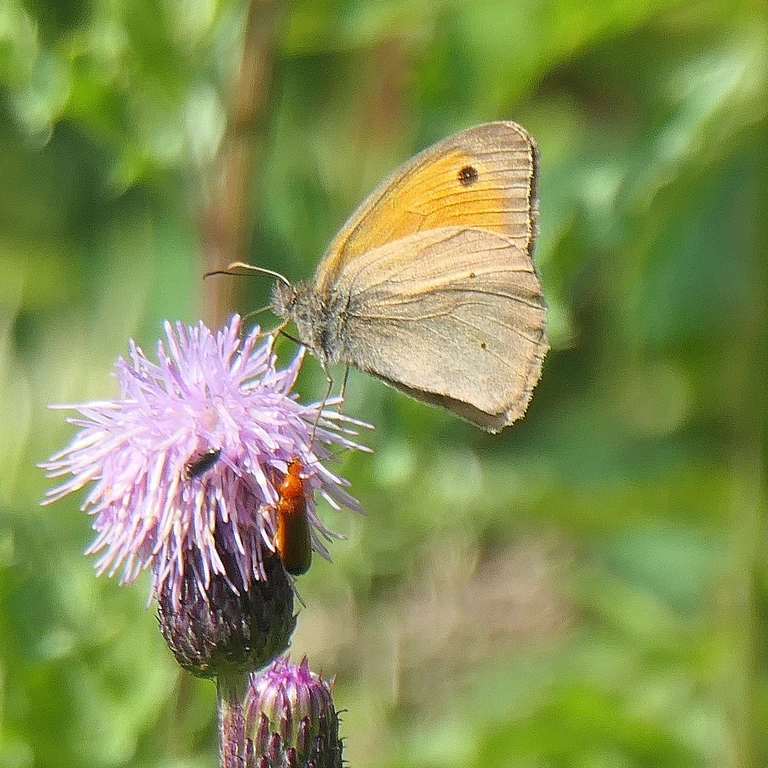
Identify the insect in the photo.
Maniola jurtina
